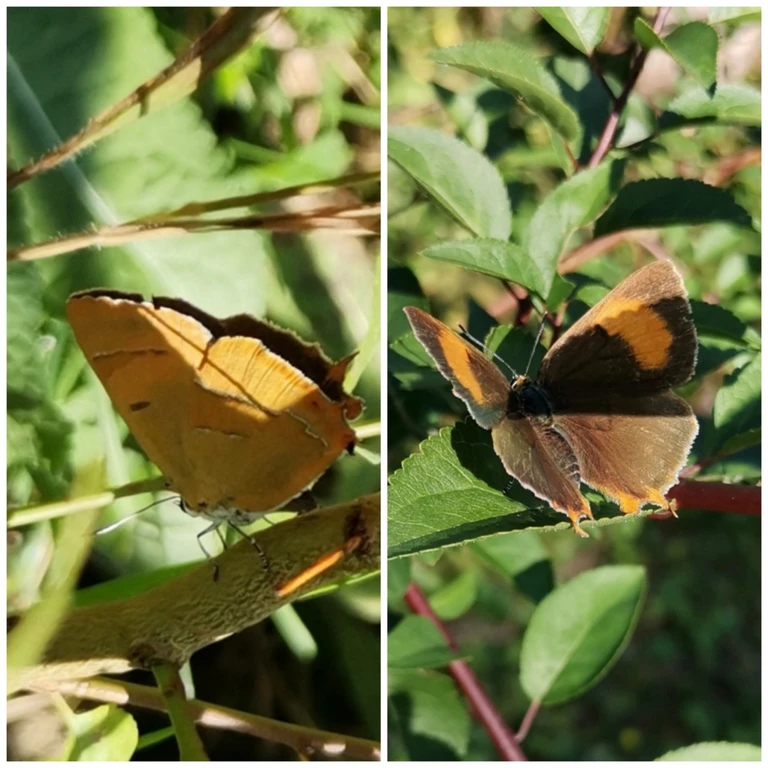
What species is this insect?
Thecla betulae
